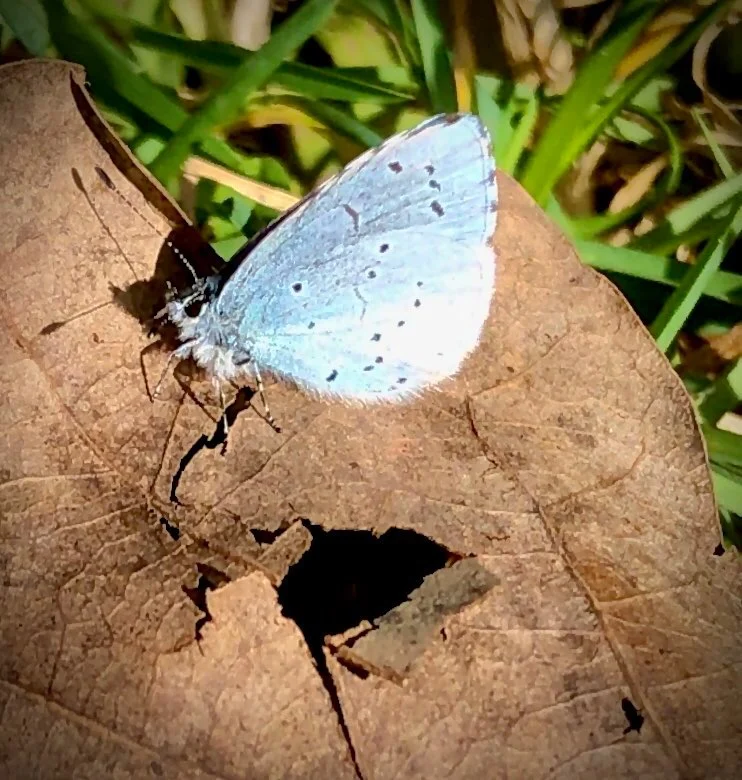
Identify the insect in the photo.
Celastrina argiolus
